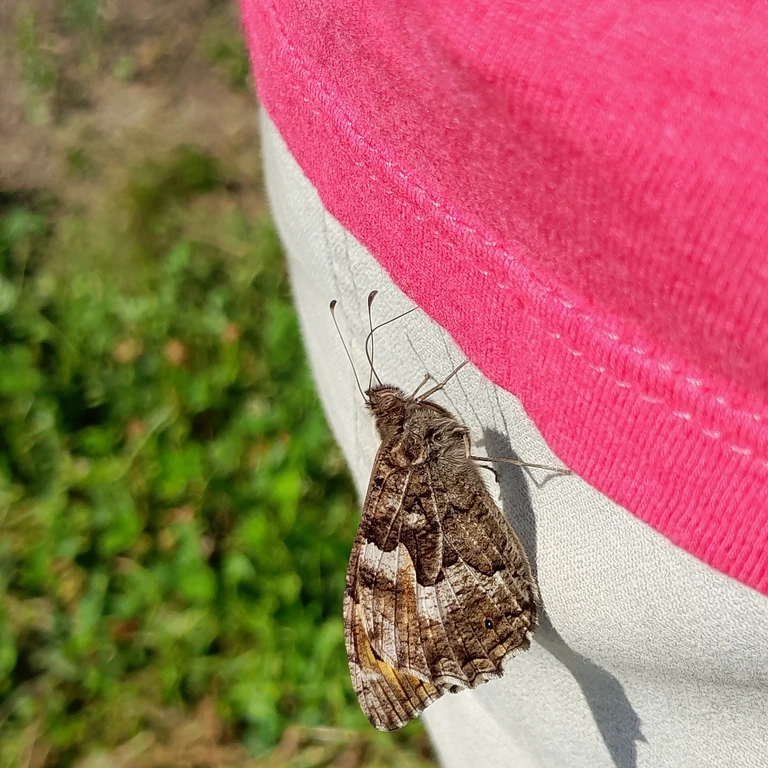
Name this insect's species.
Hipparchia semele
